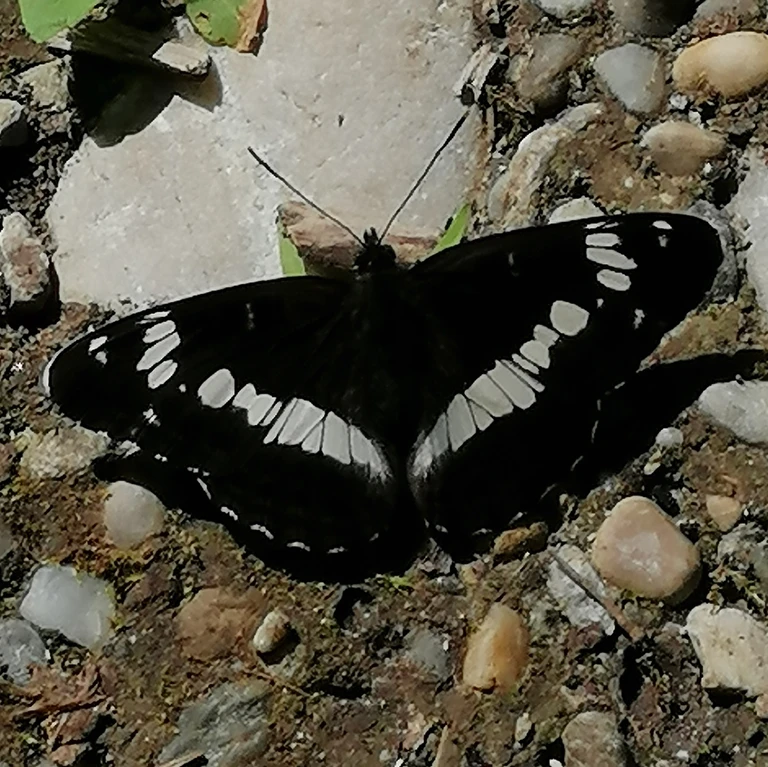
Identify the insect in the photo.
Limenitis camilla (also Ladoga camilla)
